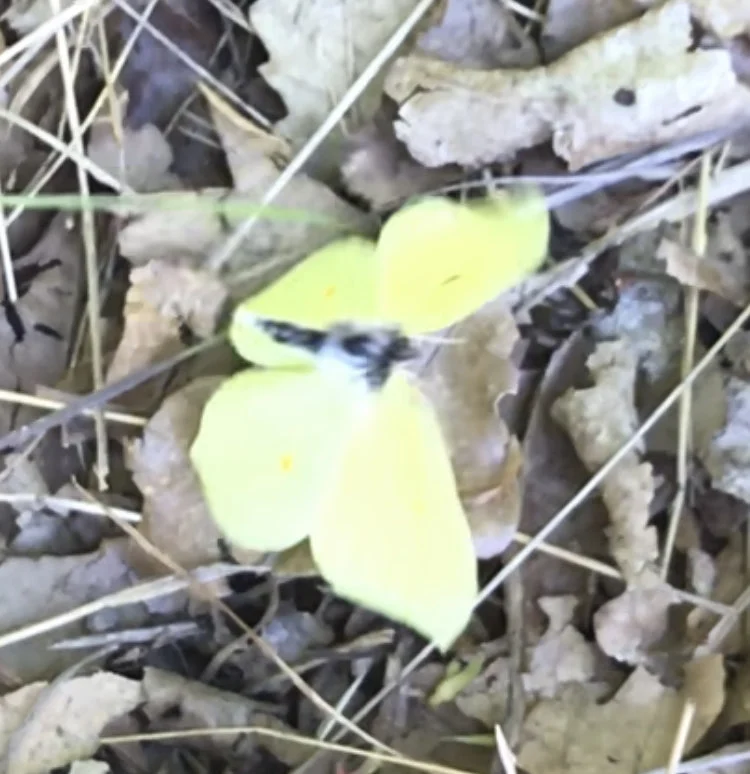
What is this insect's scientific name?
Gonepteryx rhamni
